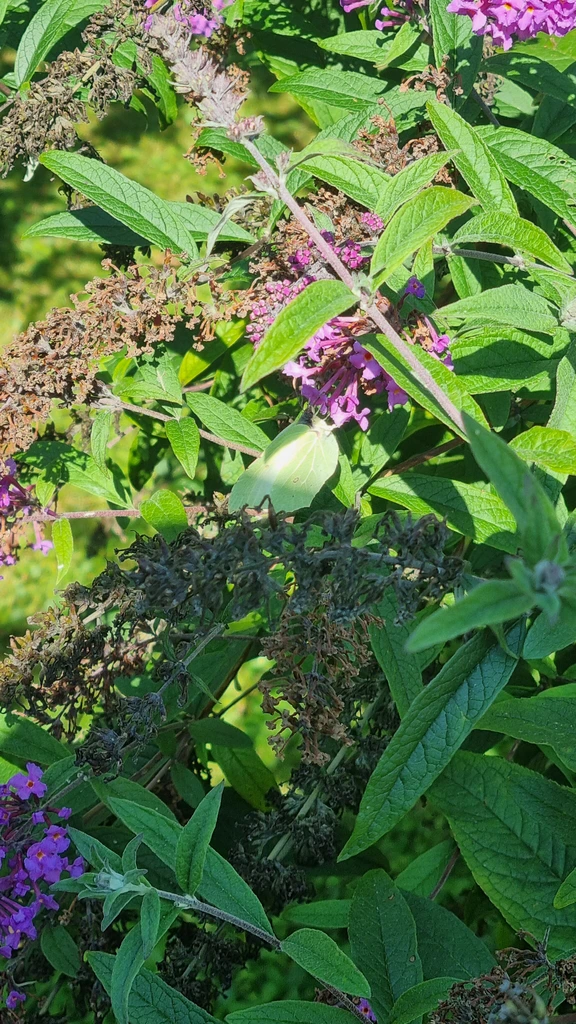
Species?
Gonepteryx rhamni
